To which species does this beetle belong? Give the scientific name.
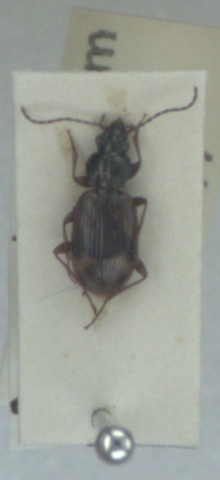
Bembidion dentellum
